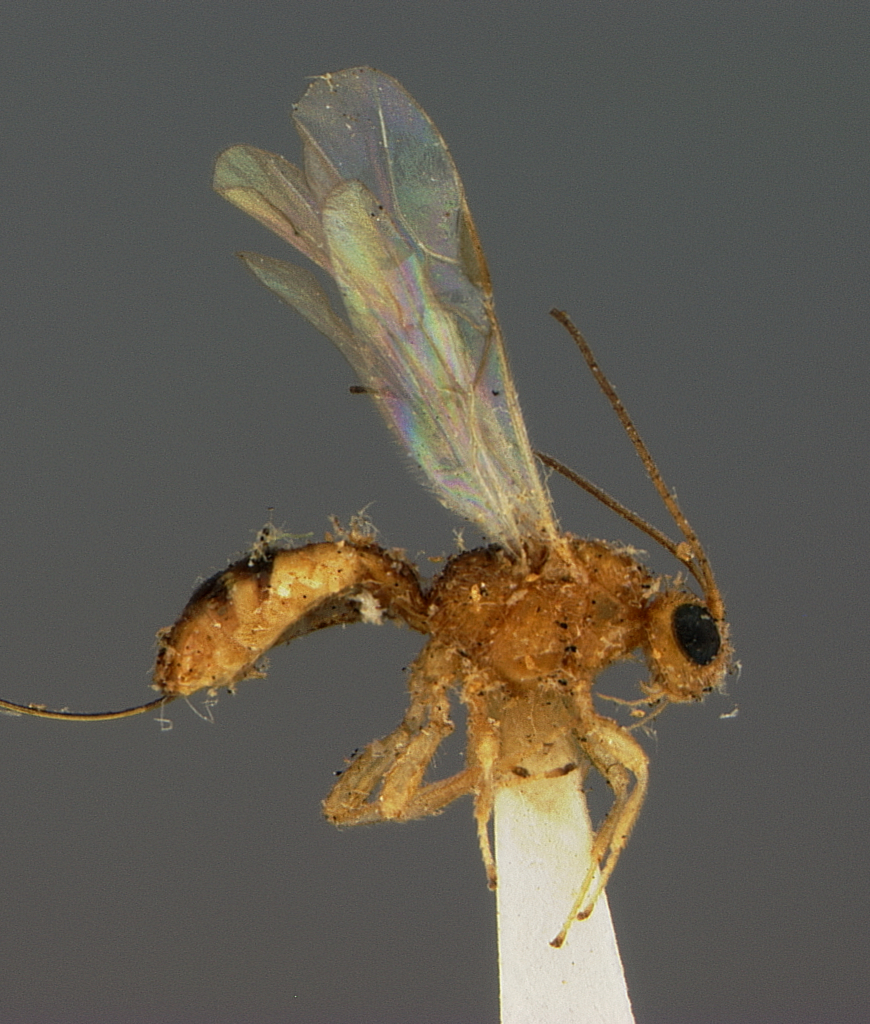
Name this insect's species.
Bracon arizonensis
